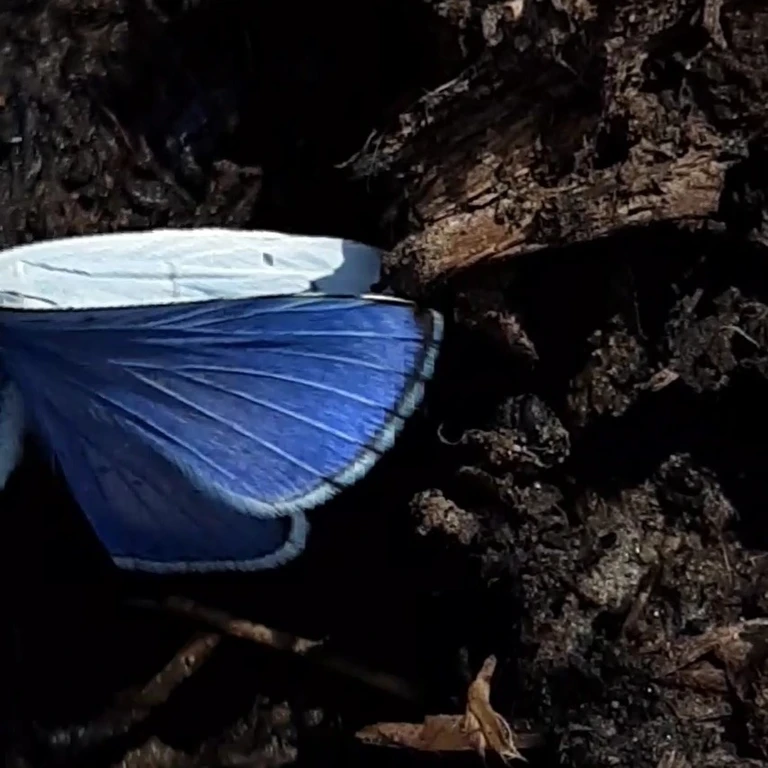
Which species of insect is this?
Celastrina argiolus
